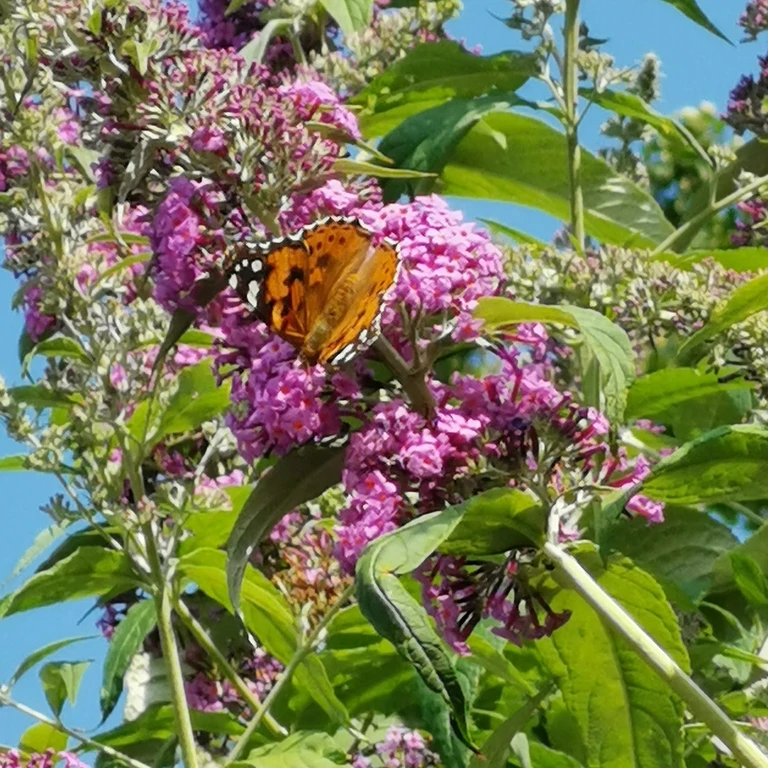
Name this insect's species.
Vanessa cardui
